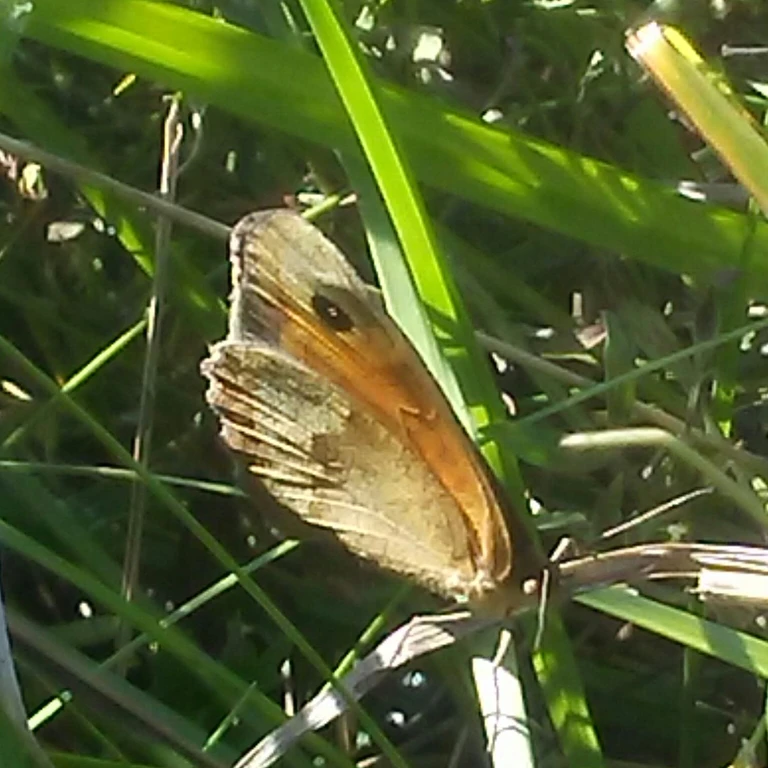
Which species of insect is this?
Maniola jurtina
